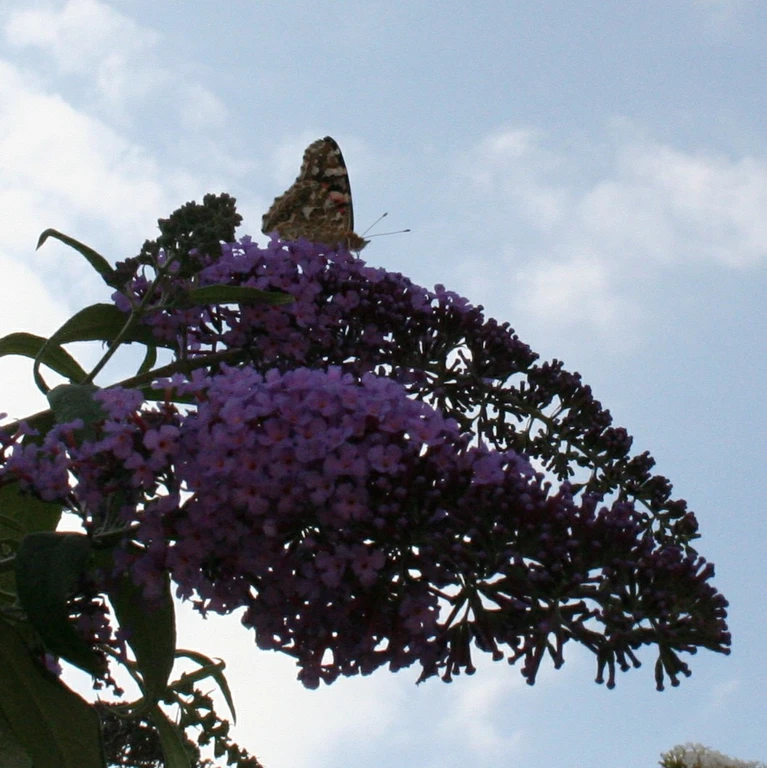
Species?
Vanessa cardui
